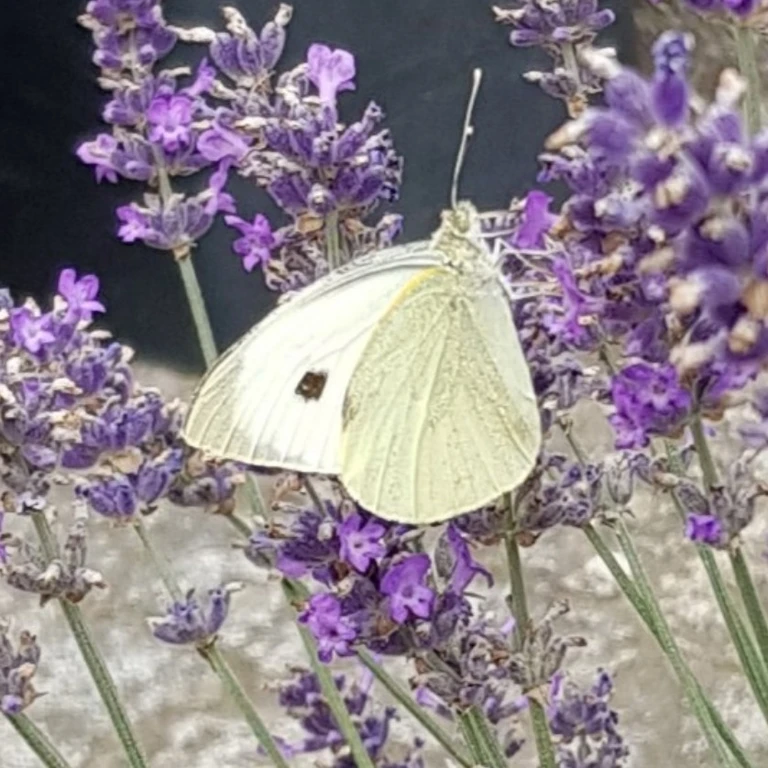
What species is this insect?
Pieris brassicae
